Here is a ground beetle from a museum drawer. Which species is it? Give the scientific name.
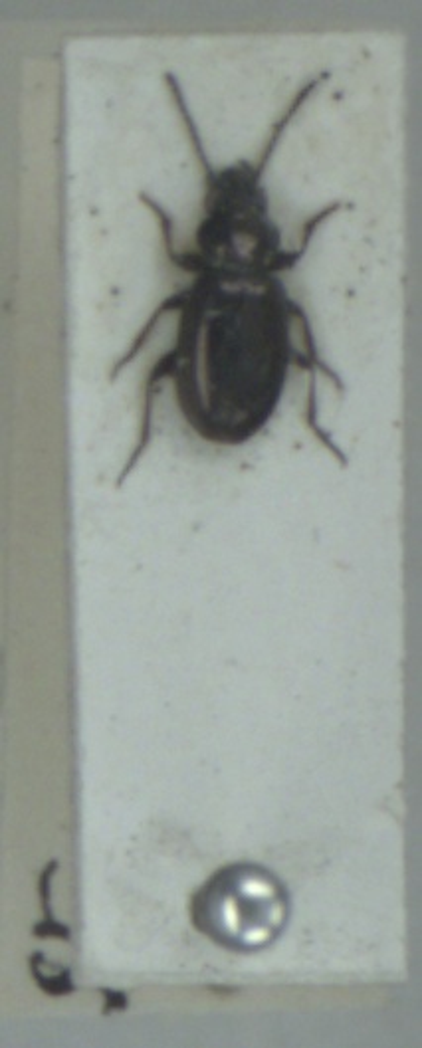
Bembidion nigricorne
